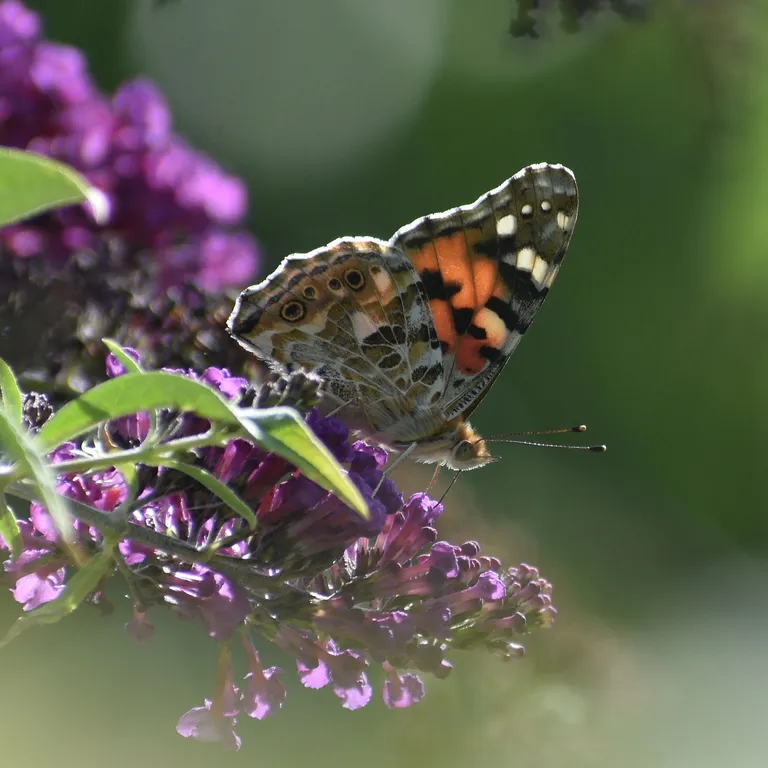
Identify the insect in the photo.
Vanessa cardui
